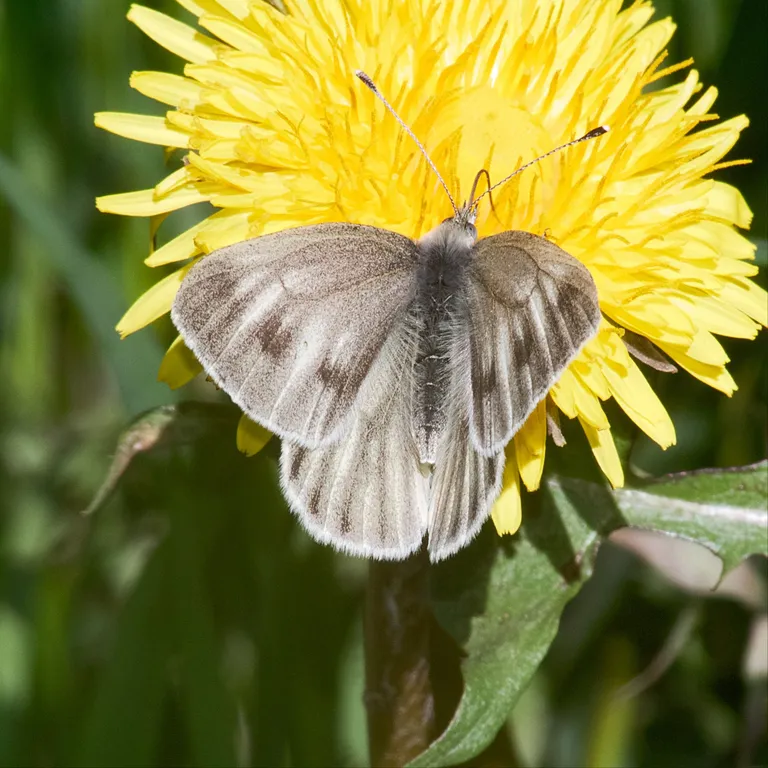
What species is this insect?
Pieris bryoniae
